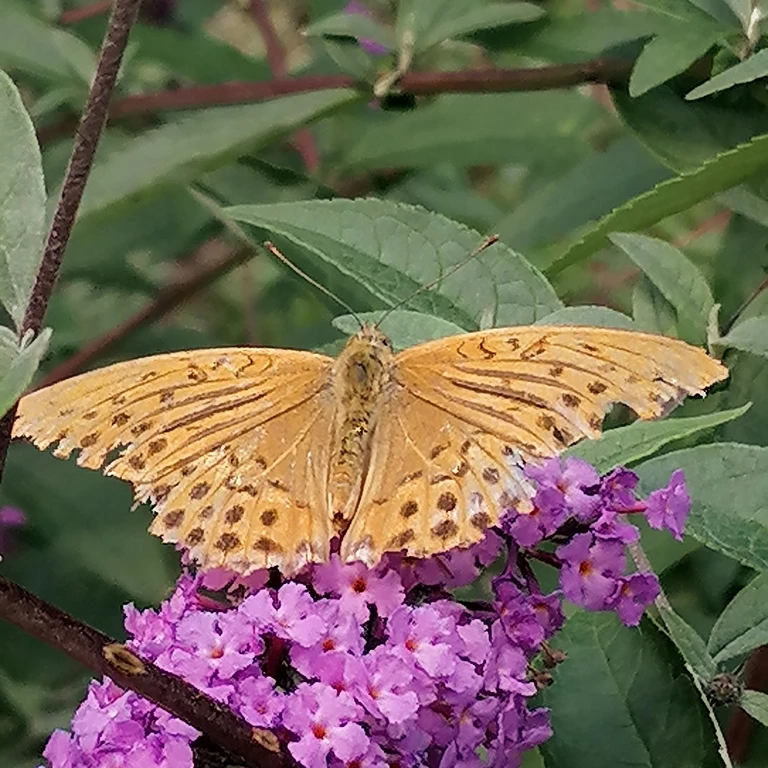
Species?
Argynnis paphia
